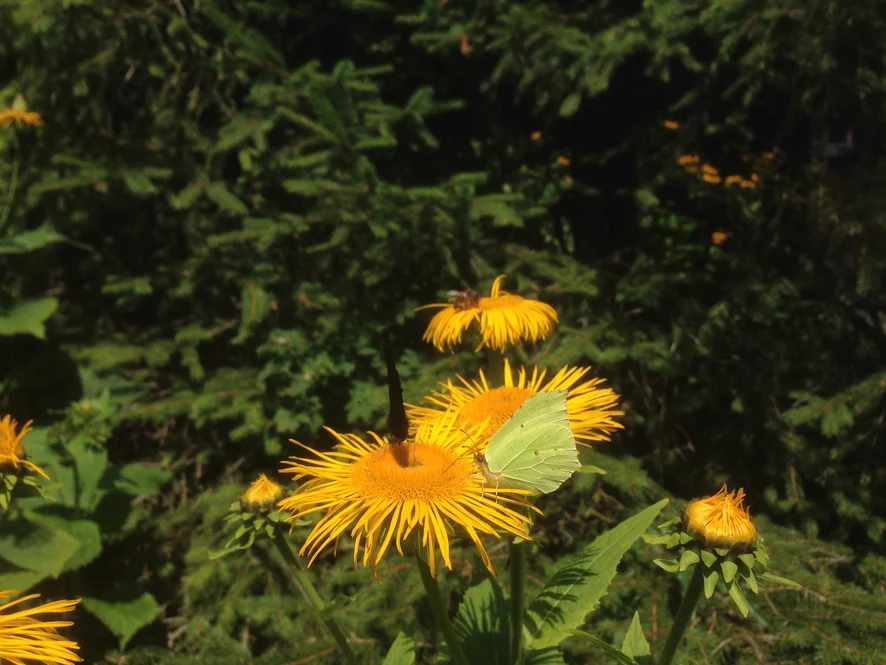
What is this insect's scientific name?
Gonepteryx rhamni
